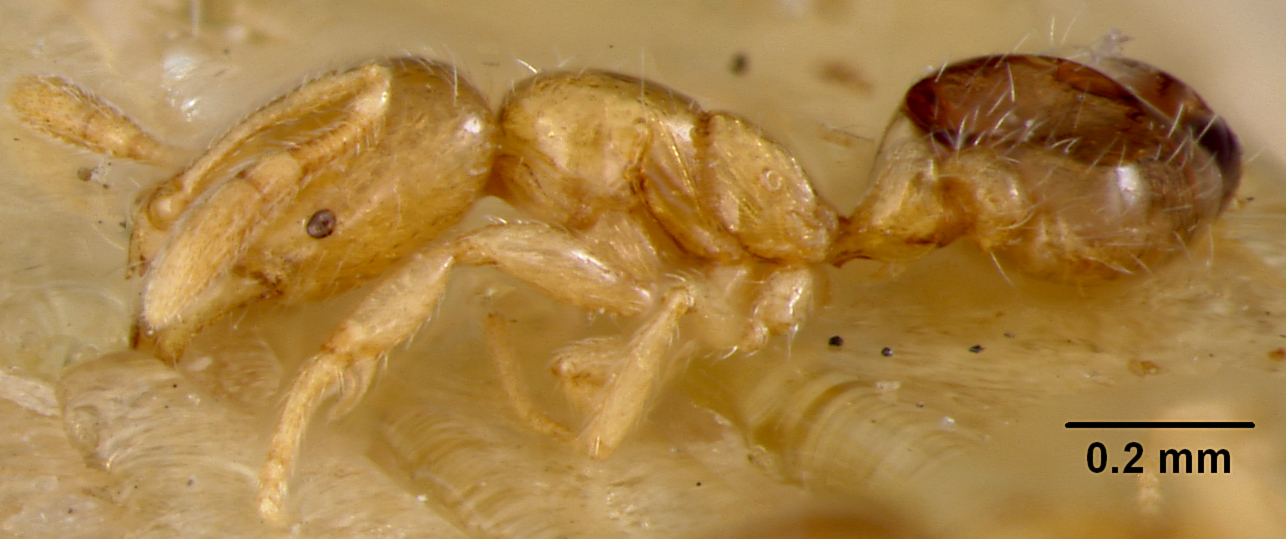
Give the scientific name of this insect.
Solenopsis azteca
